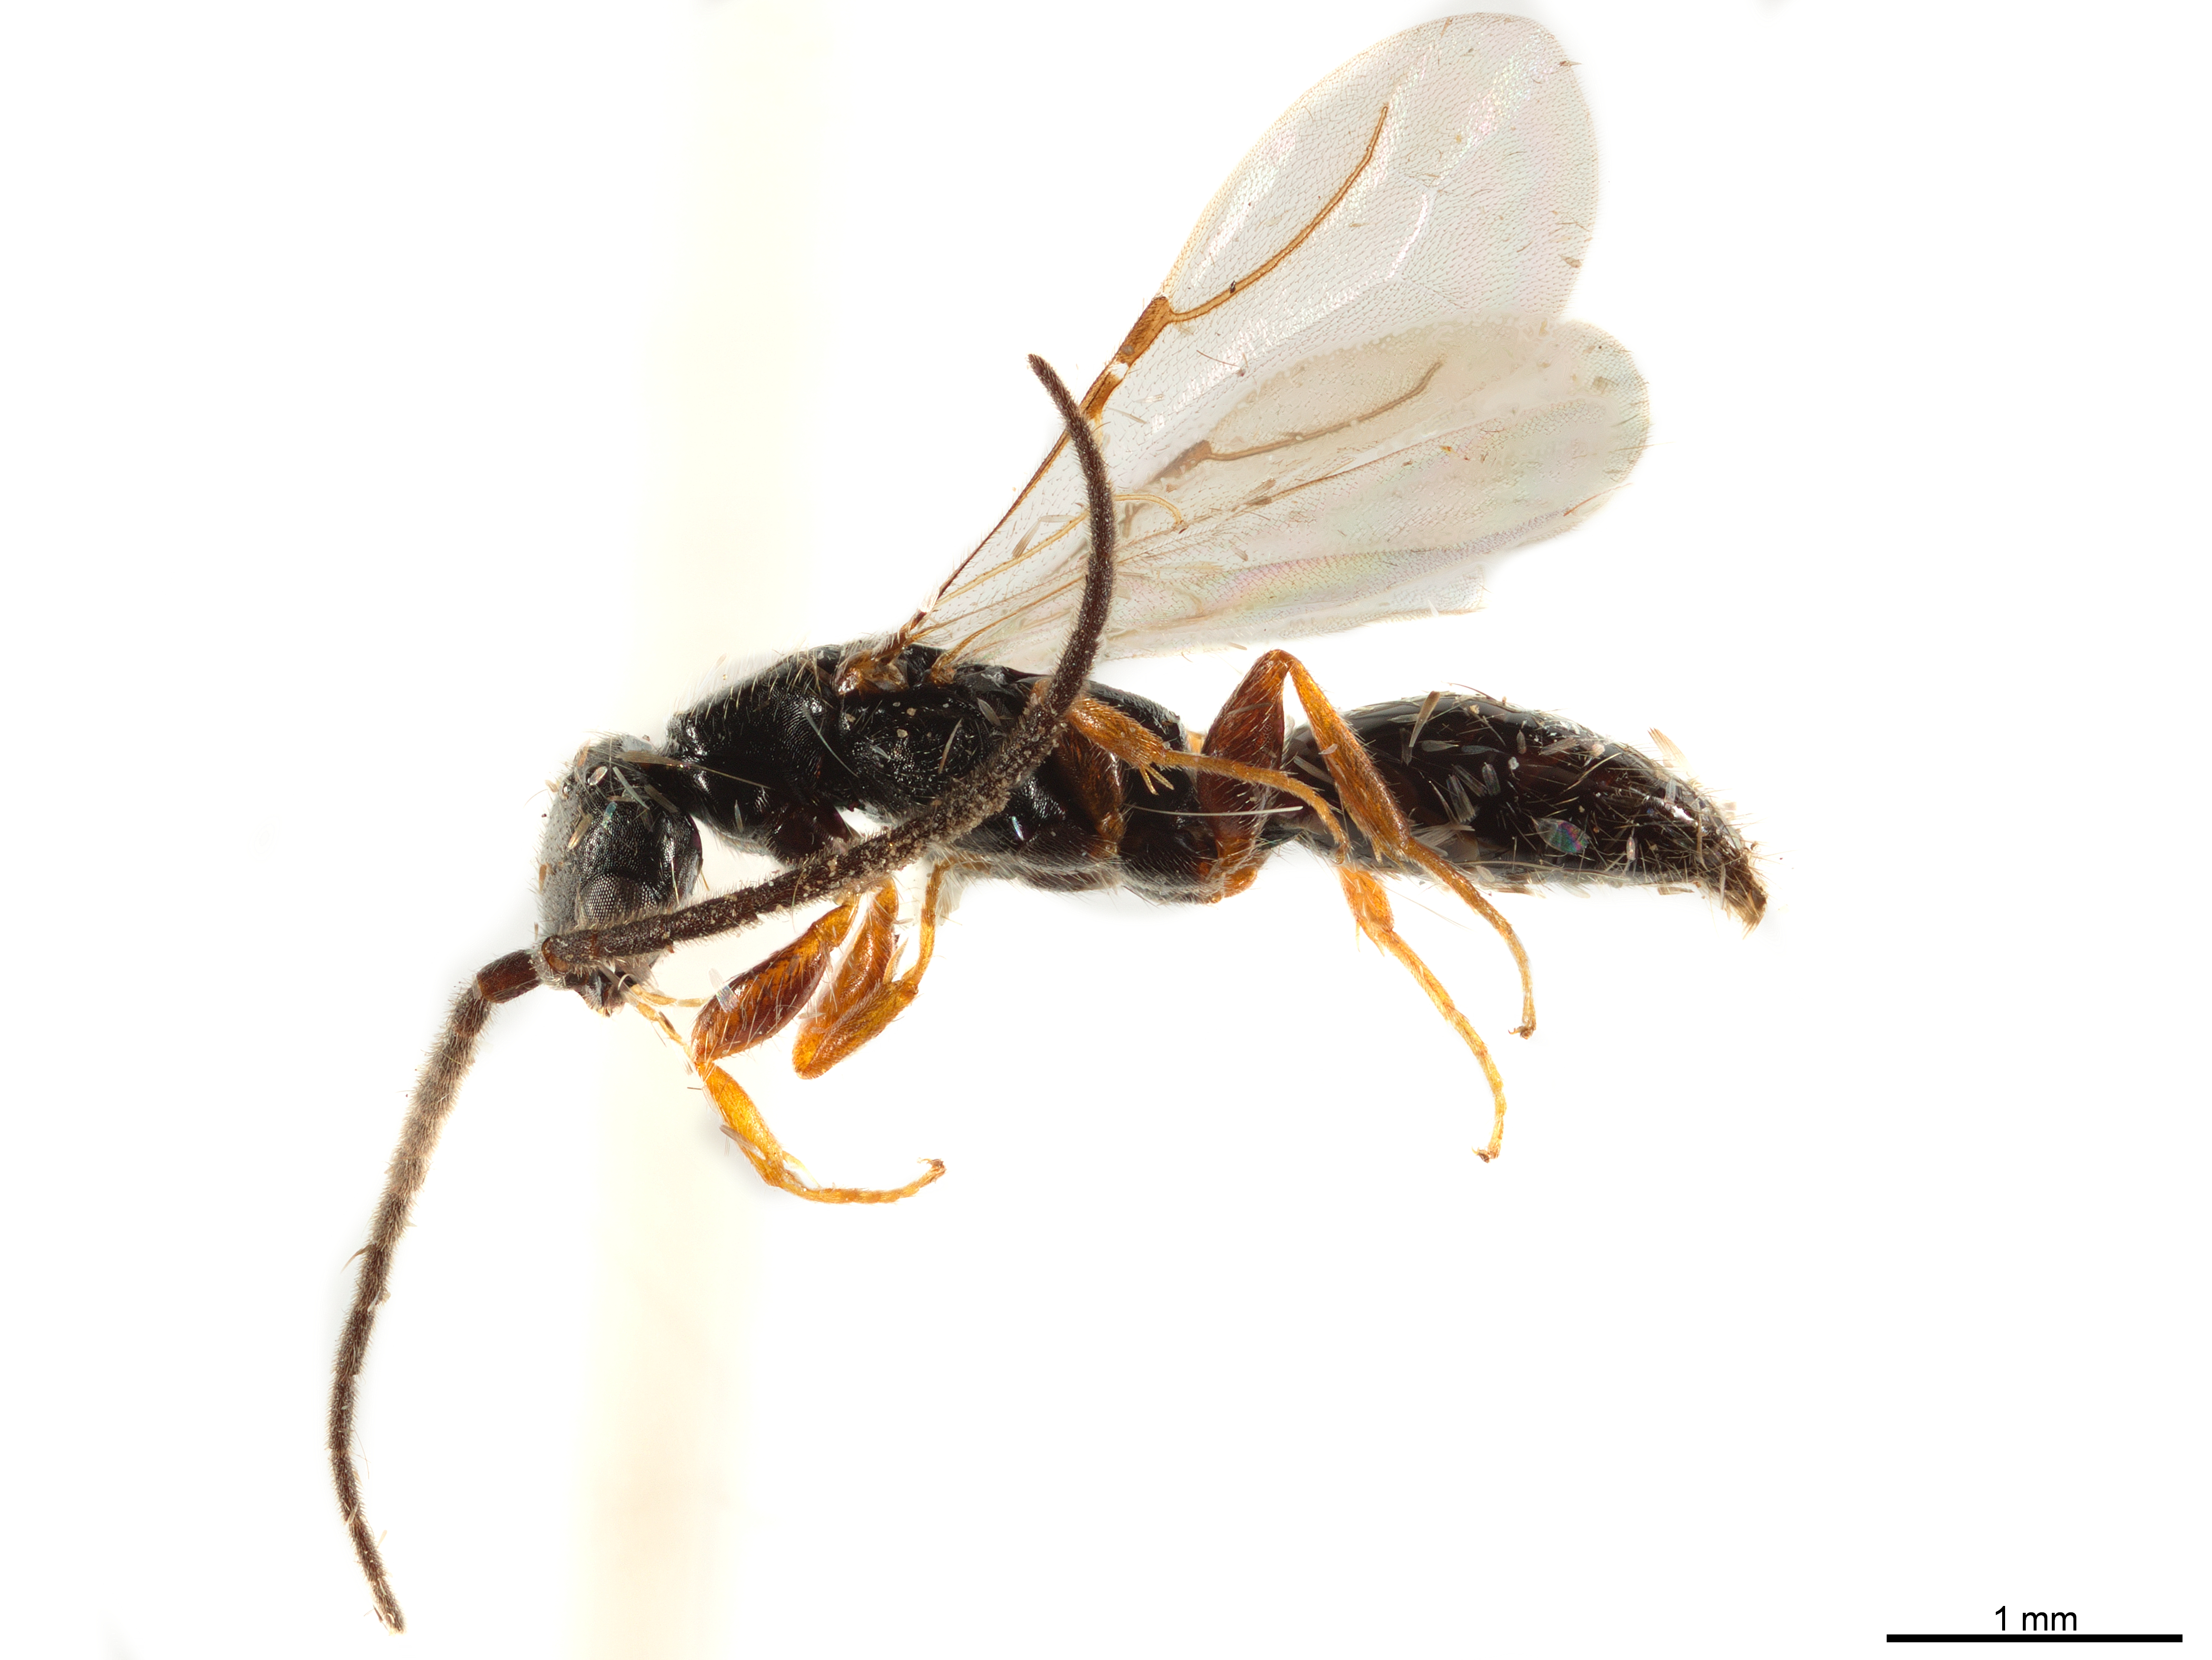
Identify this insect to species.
Holepyris floridanus
